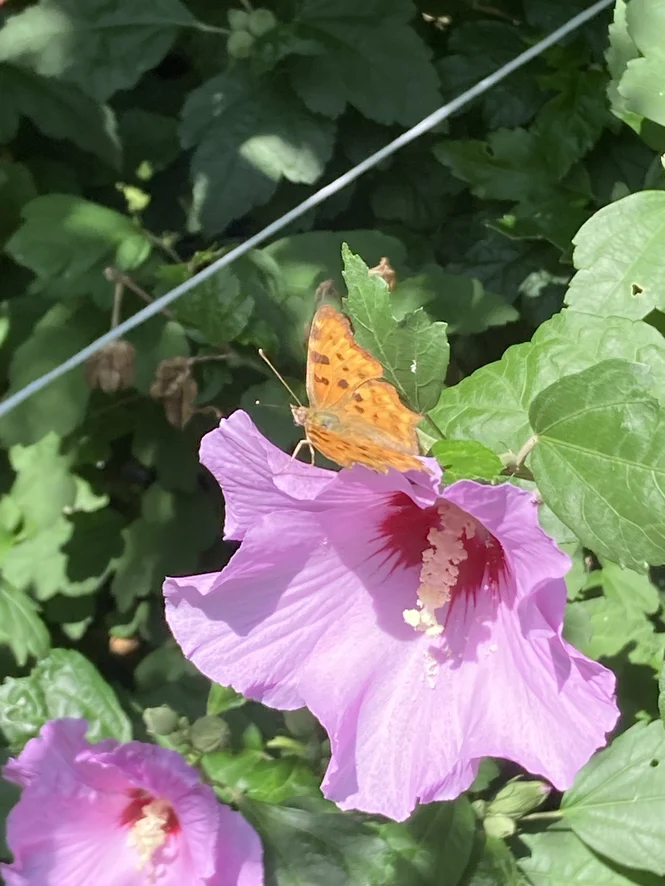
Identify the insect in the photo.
Polygonia c-album
